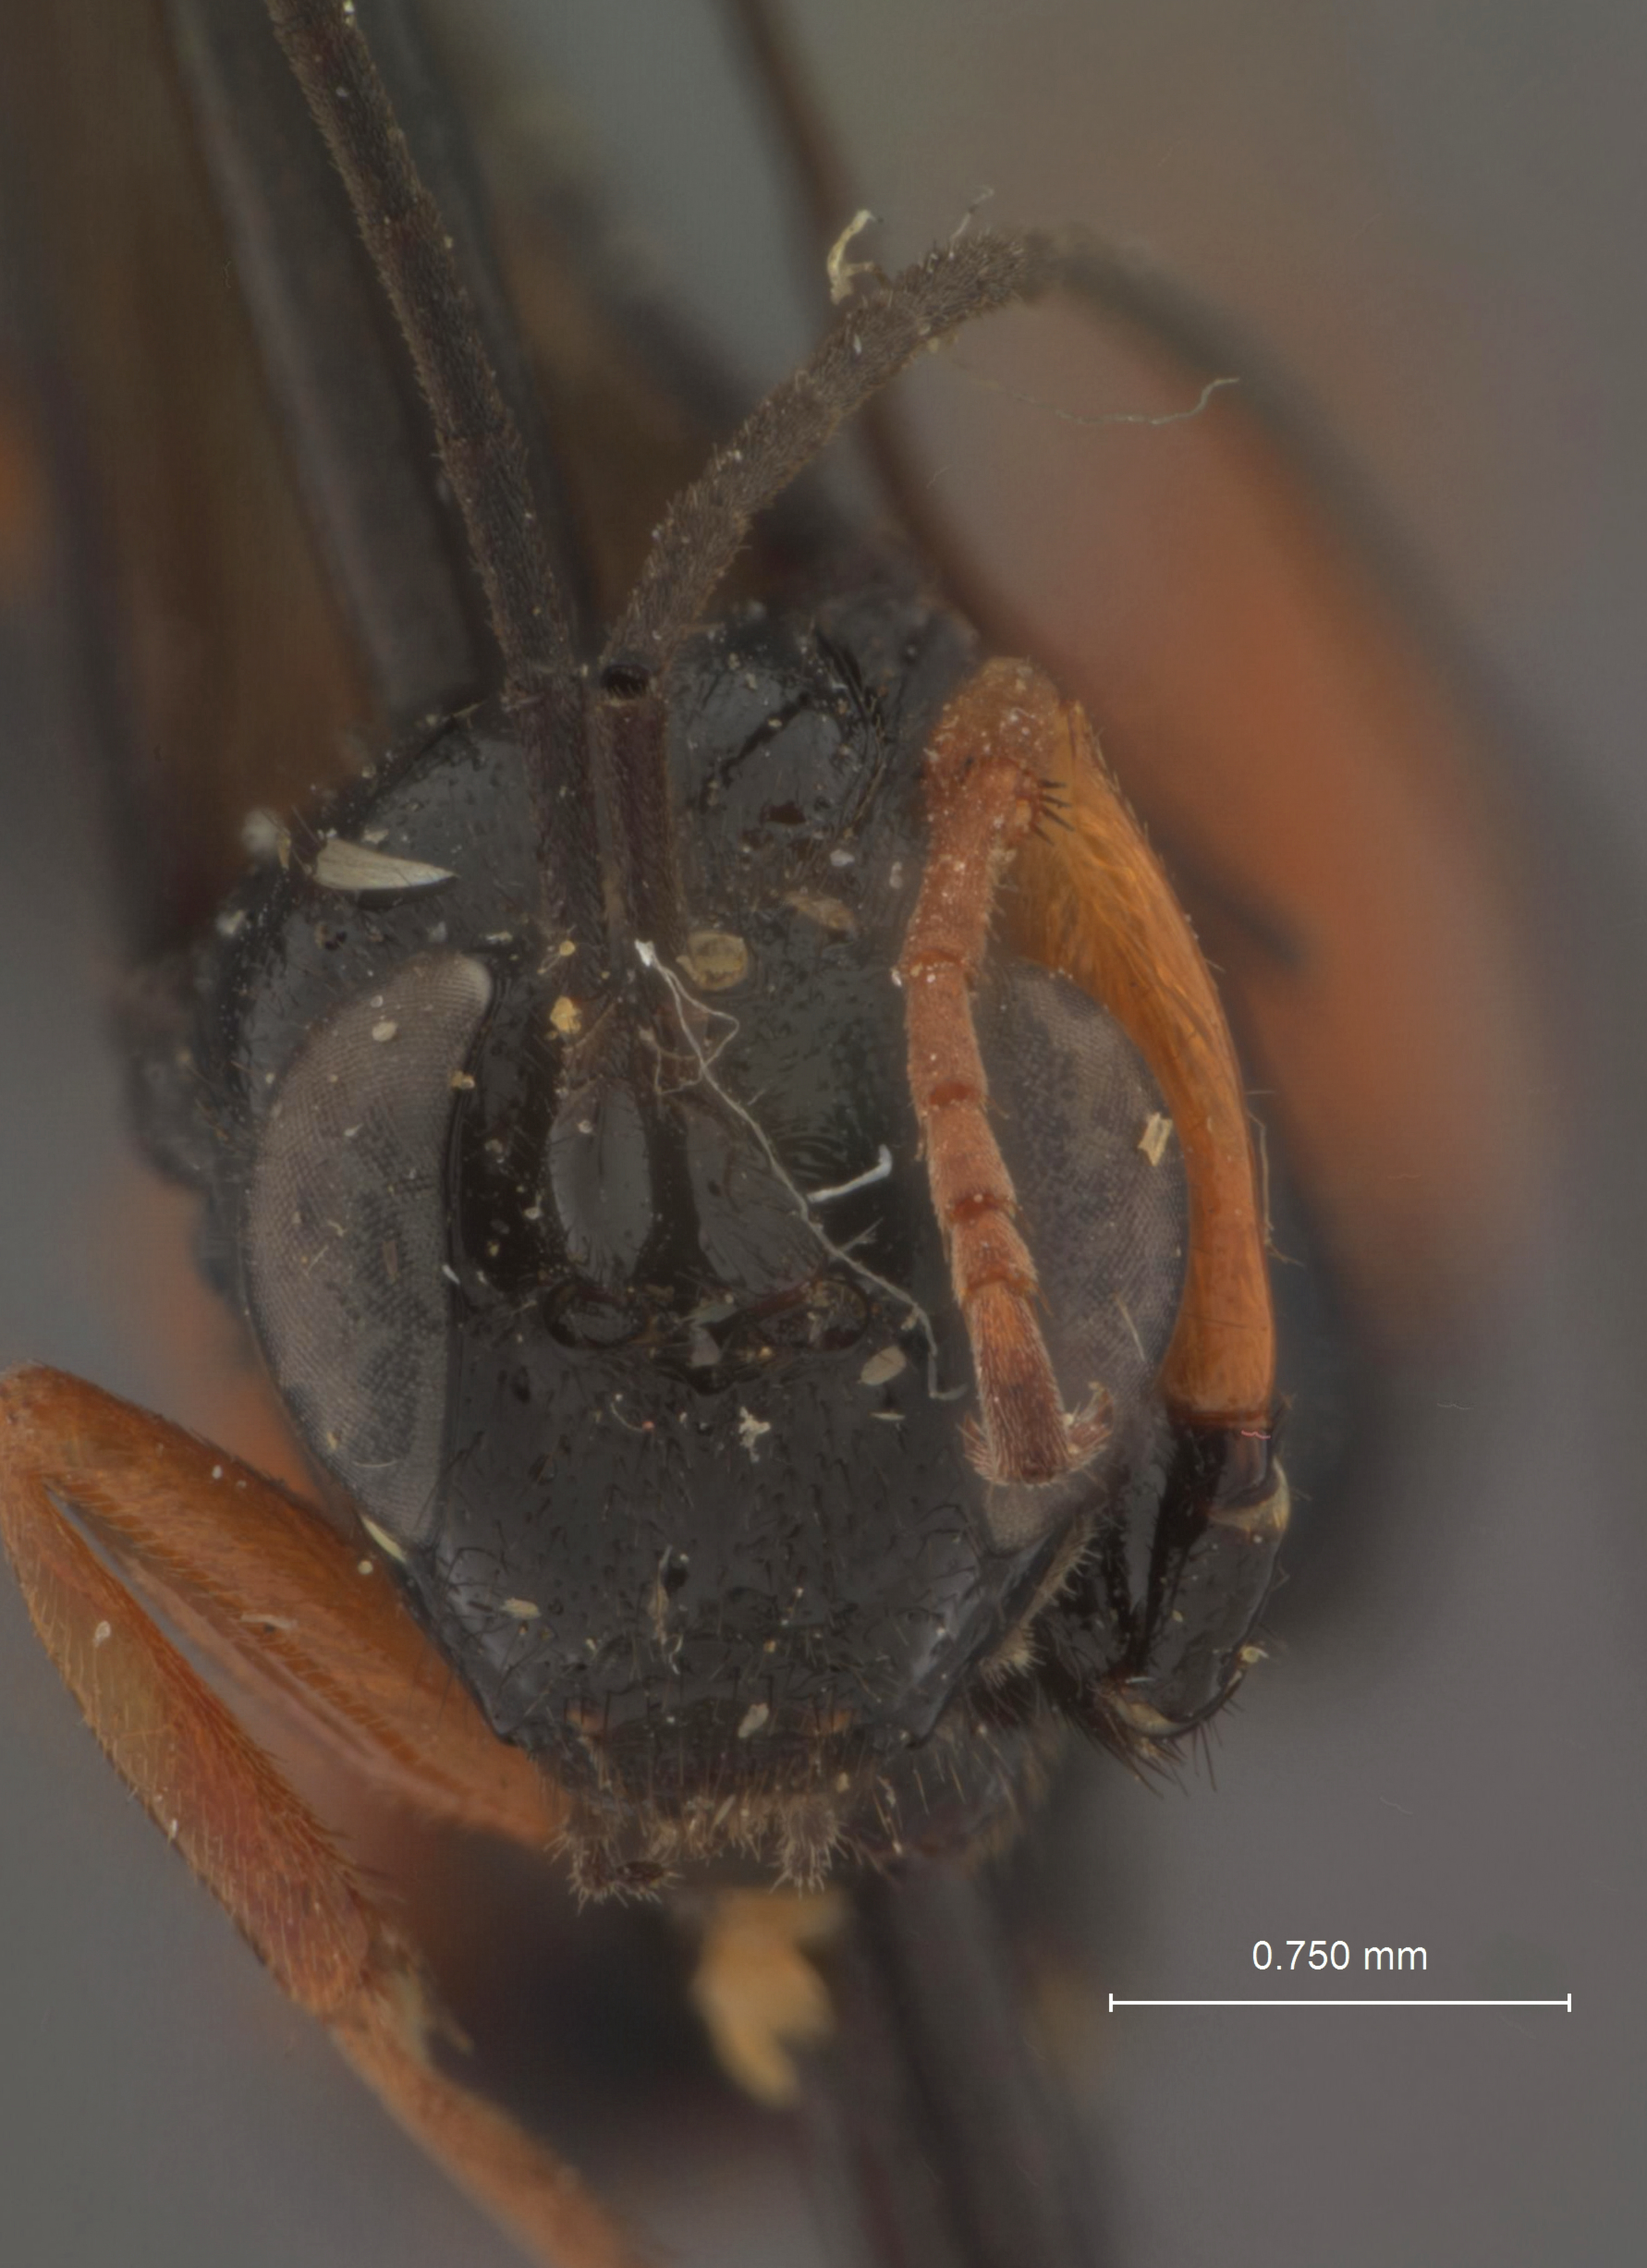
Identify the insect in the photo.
Ephialtes longigenalis
